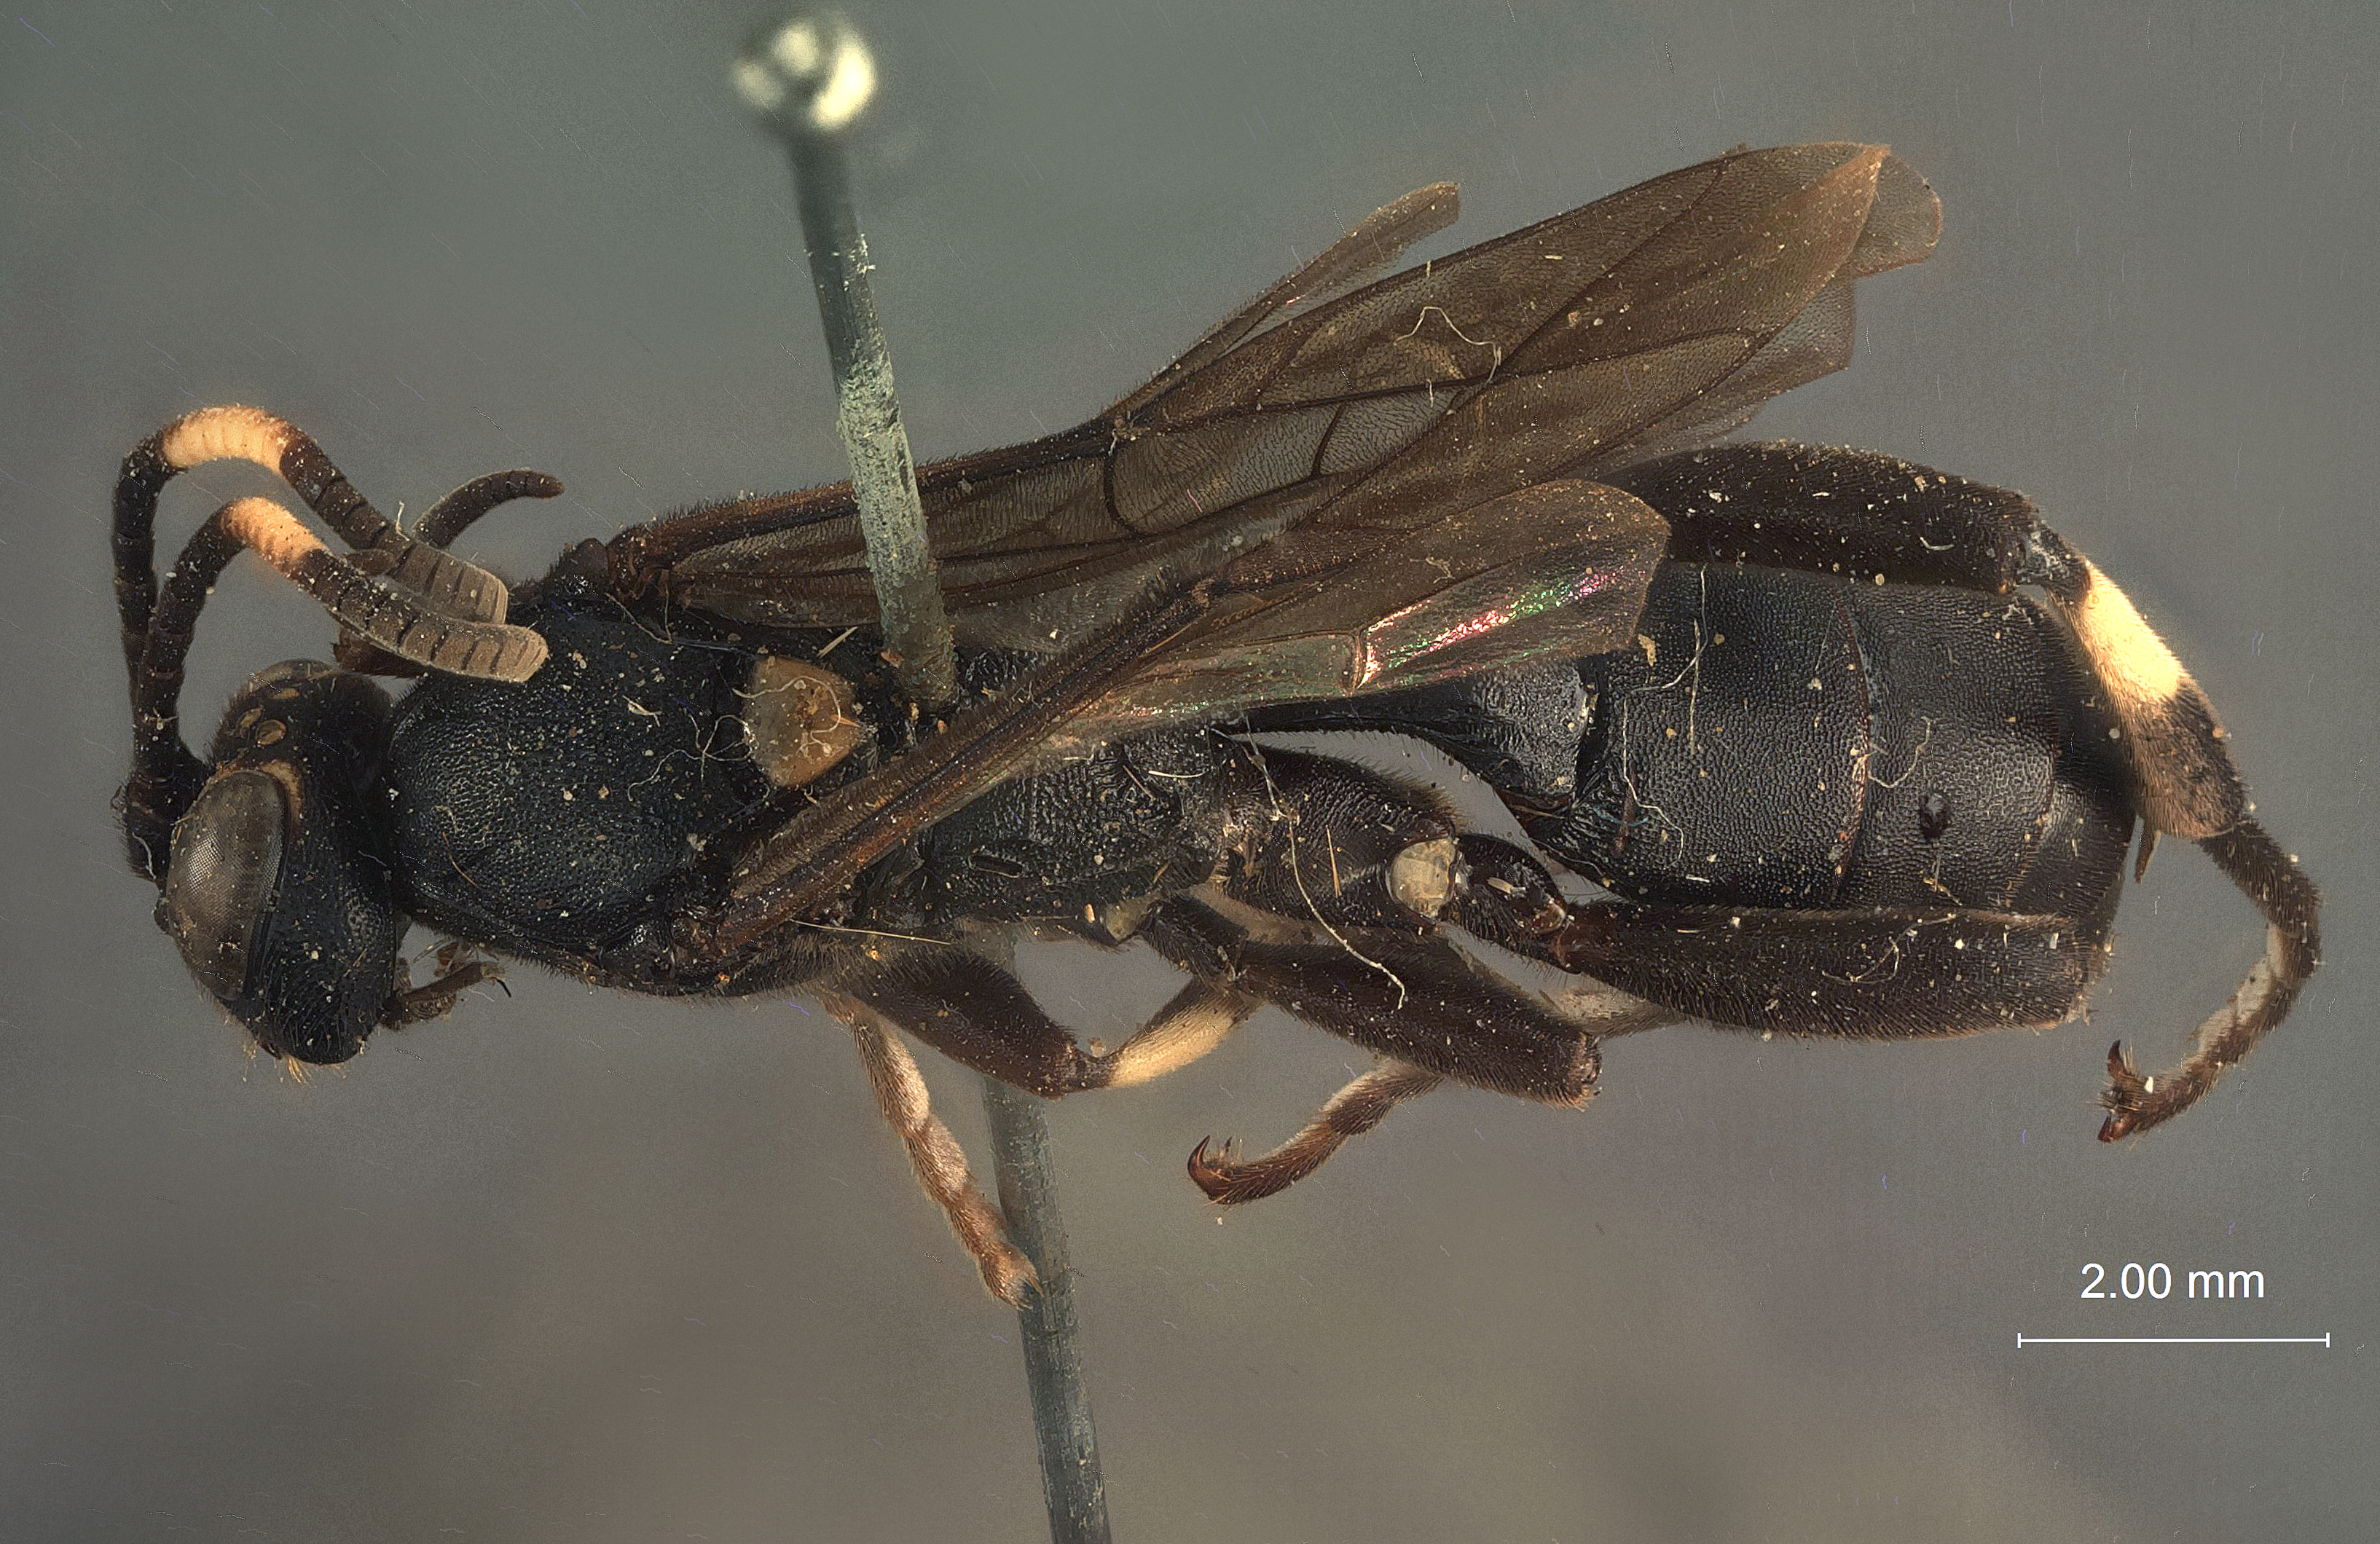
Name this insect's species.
Melanichneumon japonicus
